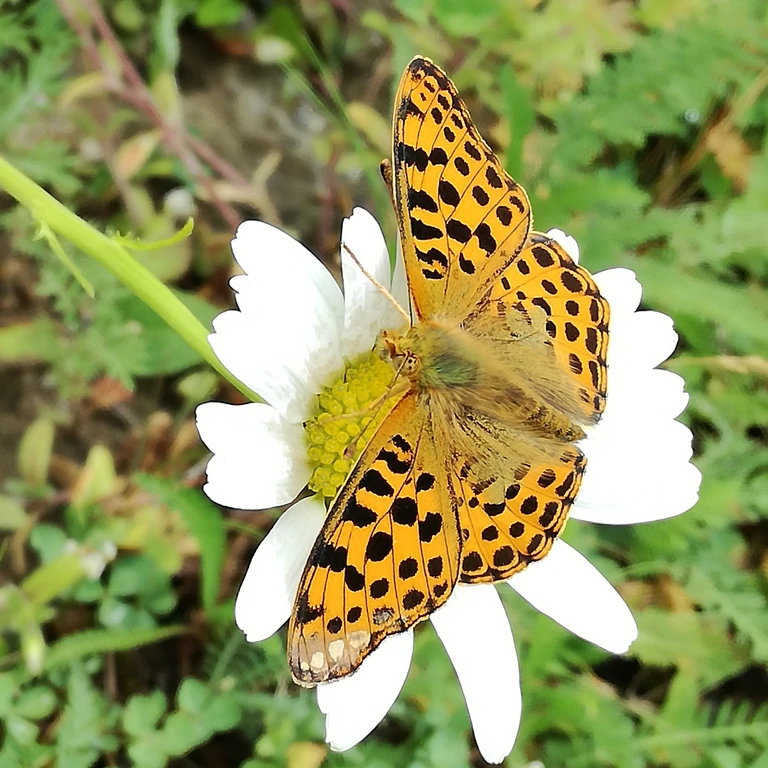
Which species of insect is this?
Issoria lathonia
